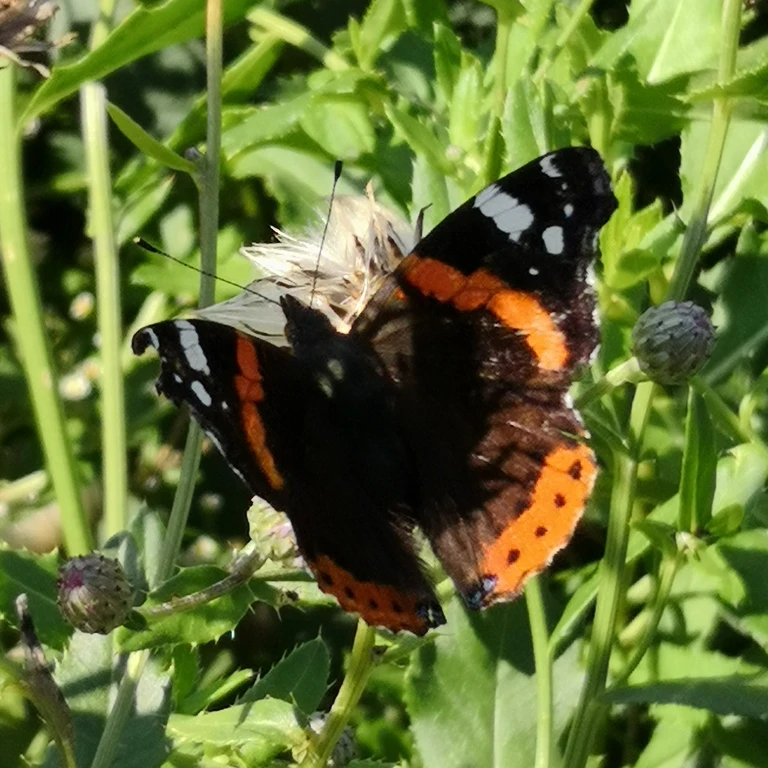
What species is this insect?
Vanessa atalanta
